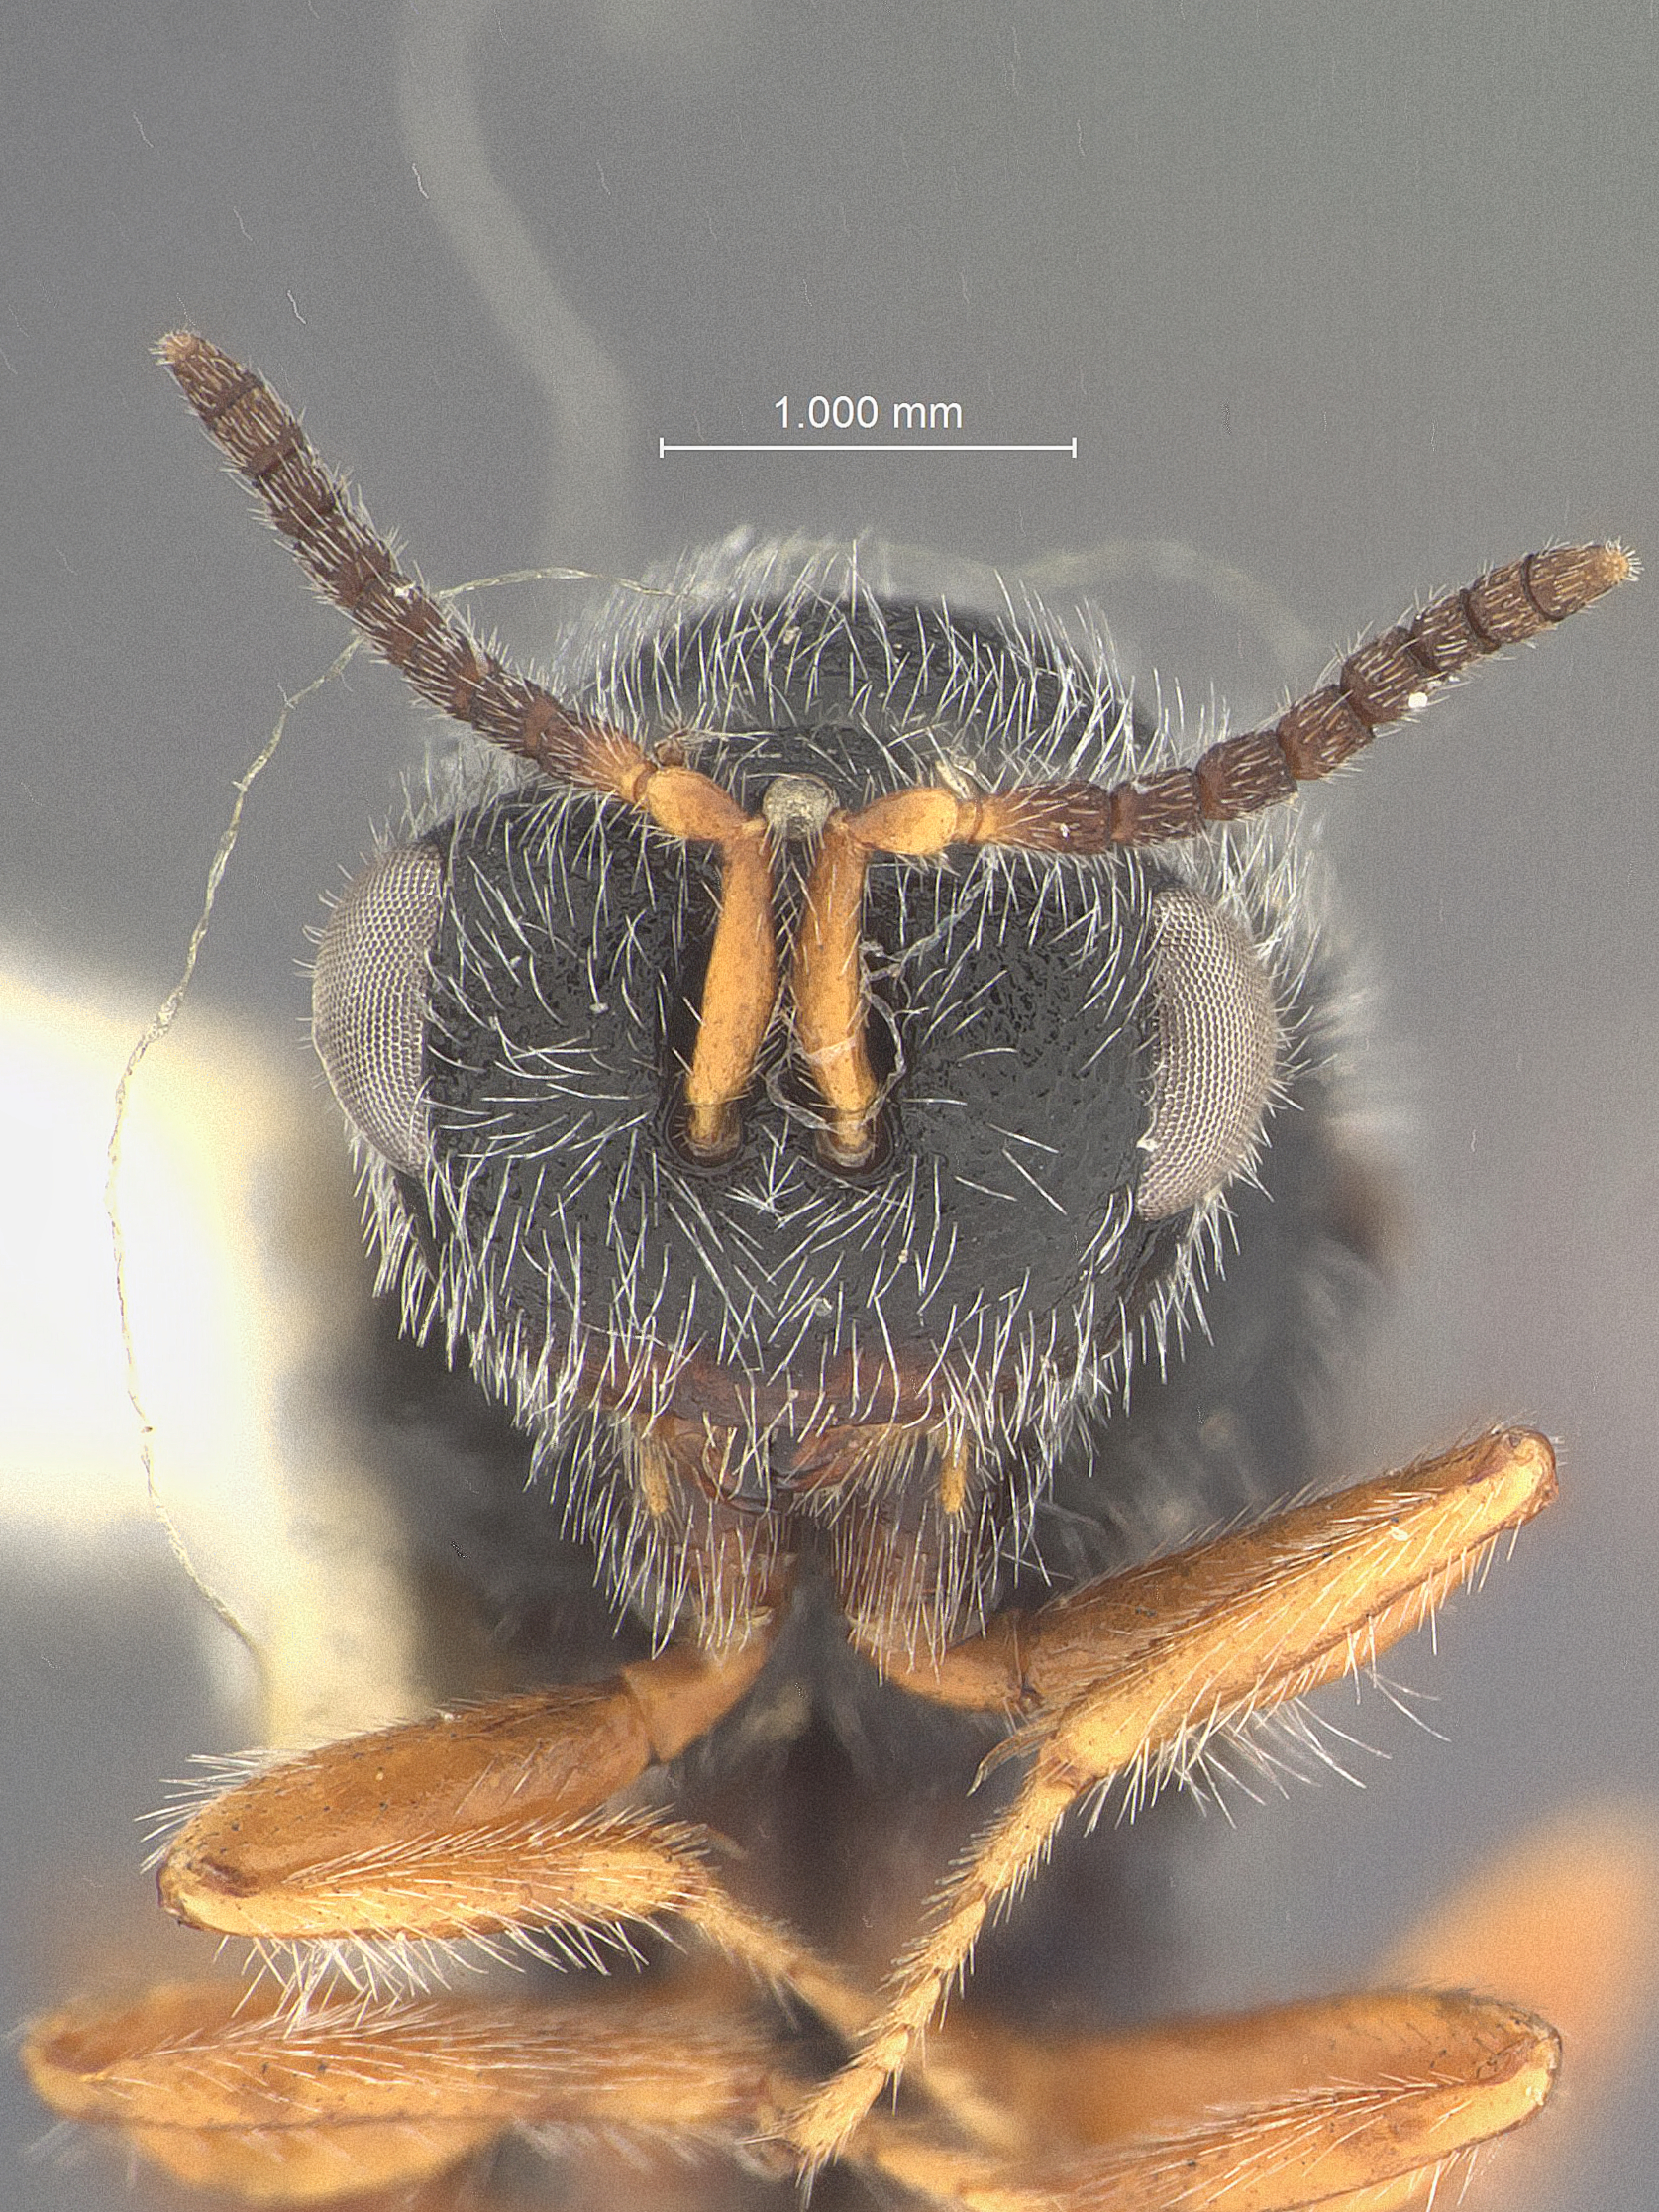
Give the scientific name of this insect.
Cathilaria rigidae
